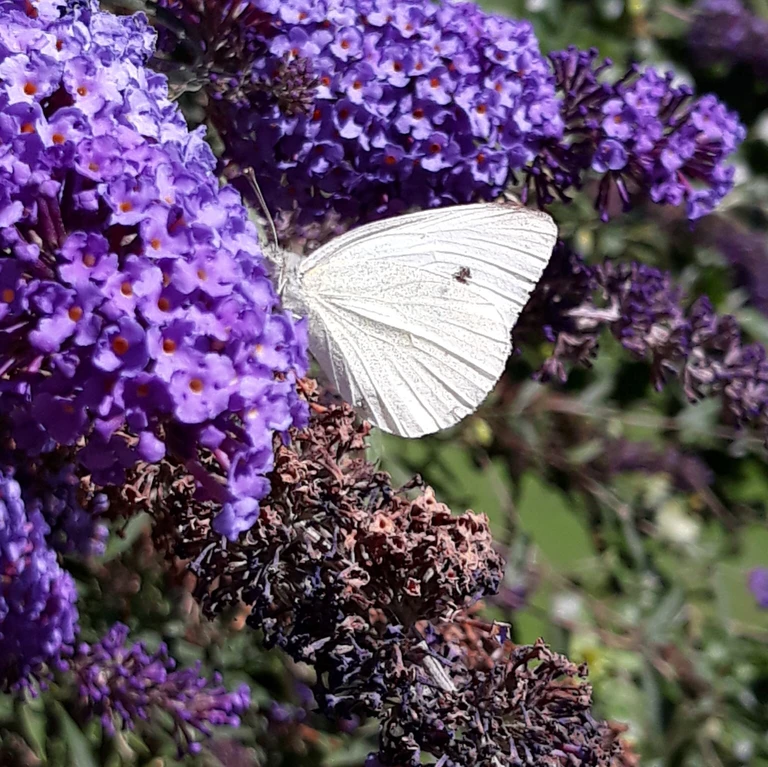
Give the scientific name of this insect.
Pieris rapae
